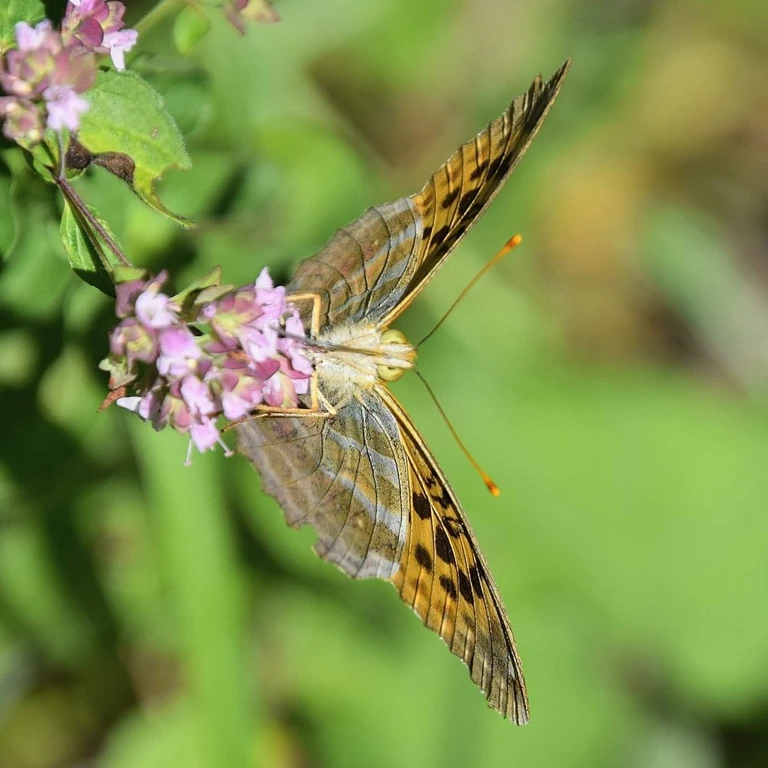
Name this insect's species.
Argynnis paphia
